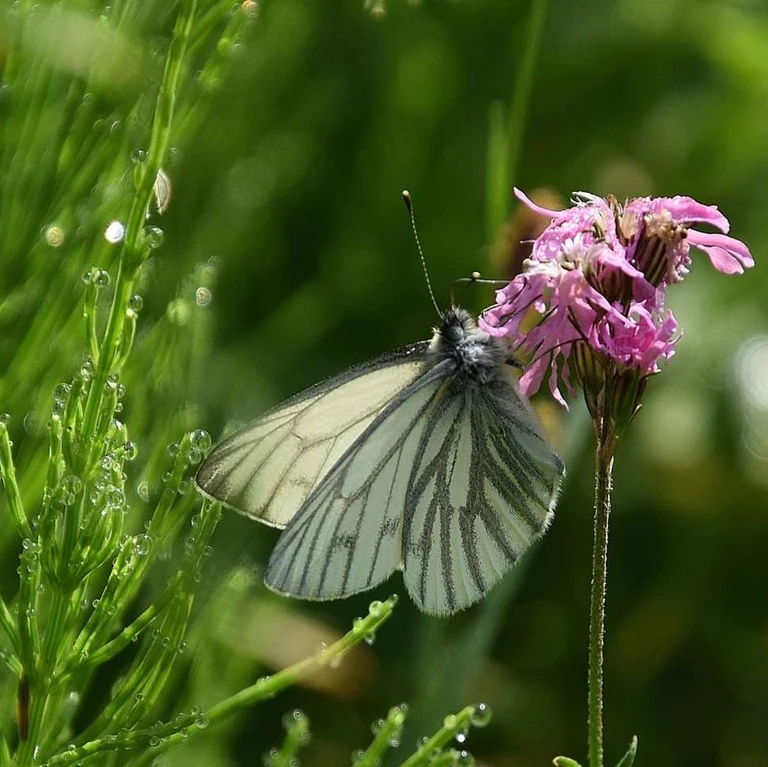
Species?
Pieris napi
